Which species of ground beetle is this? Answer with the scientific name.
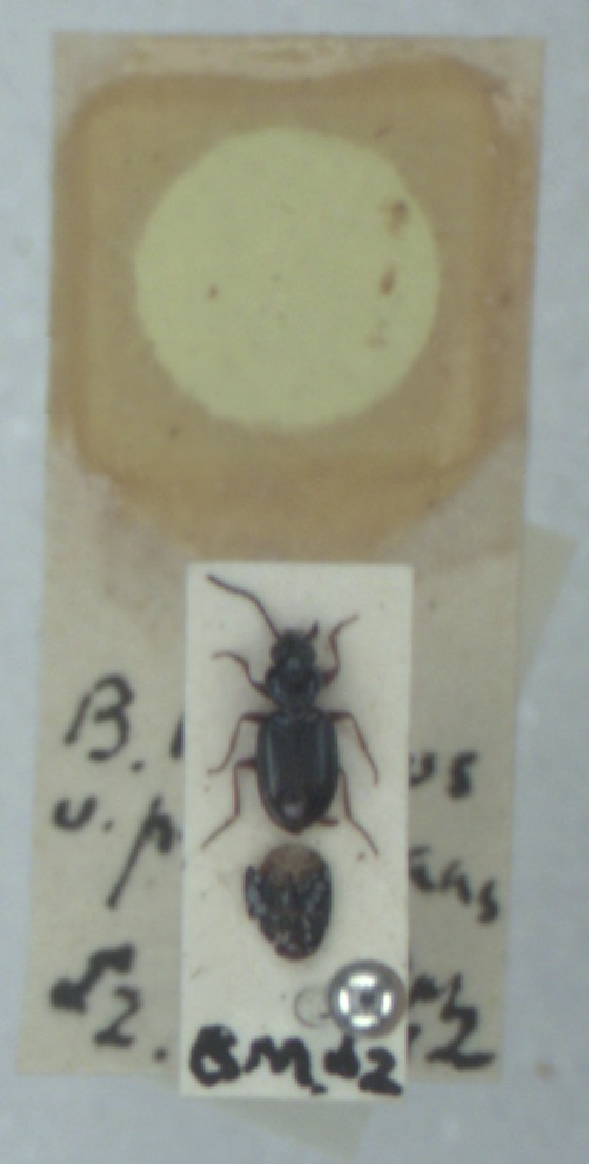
Bembidion lampros
